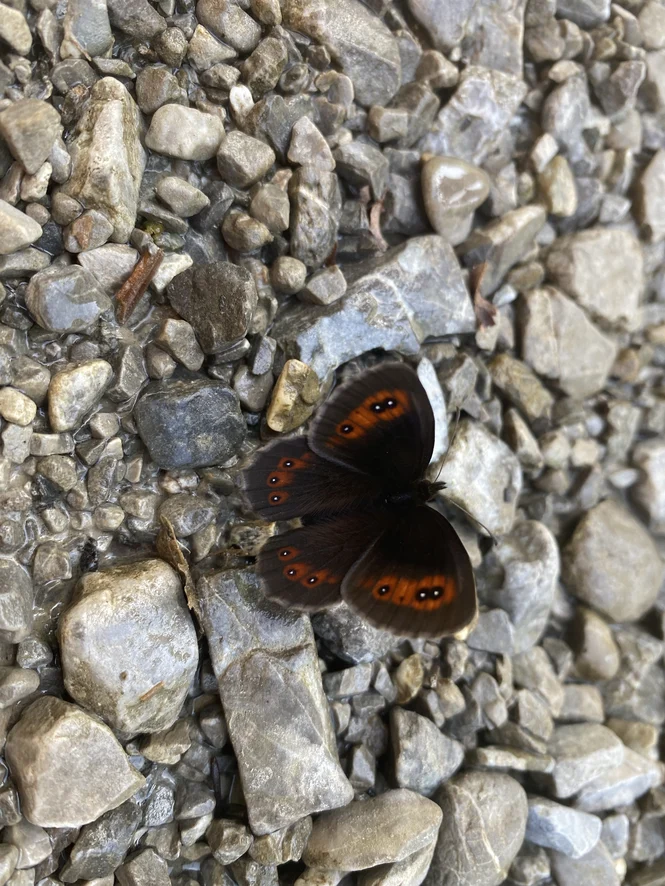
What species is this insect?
Erebia aethiops
